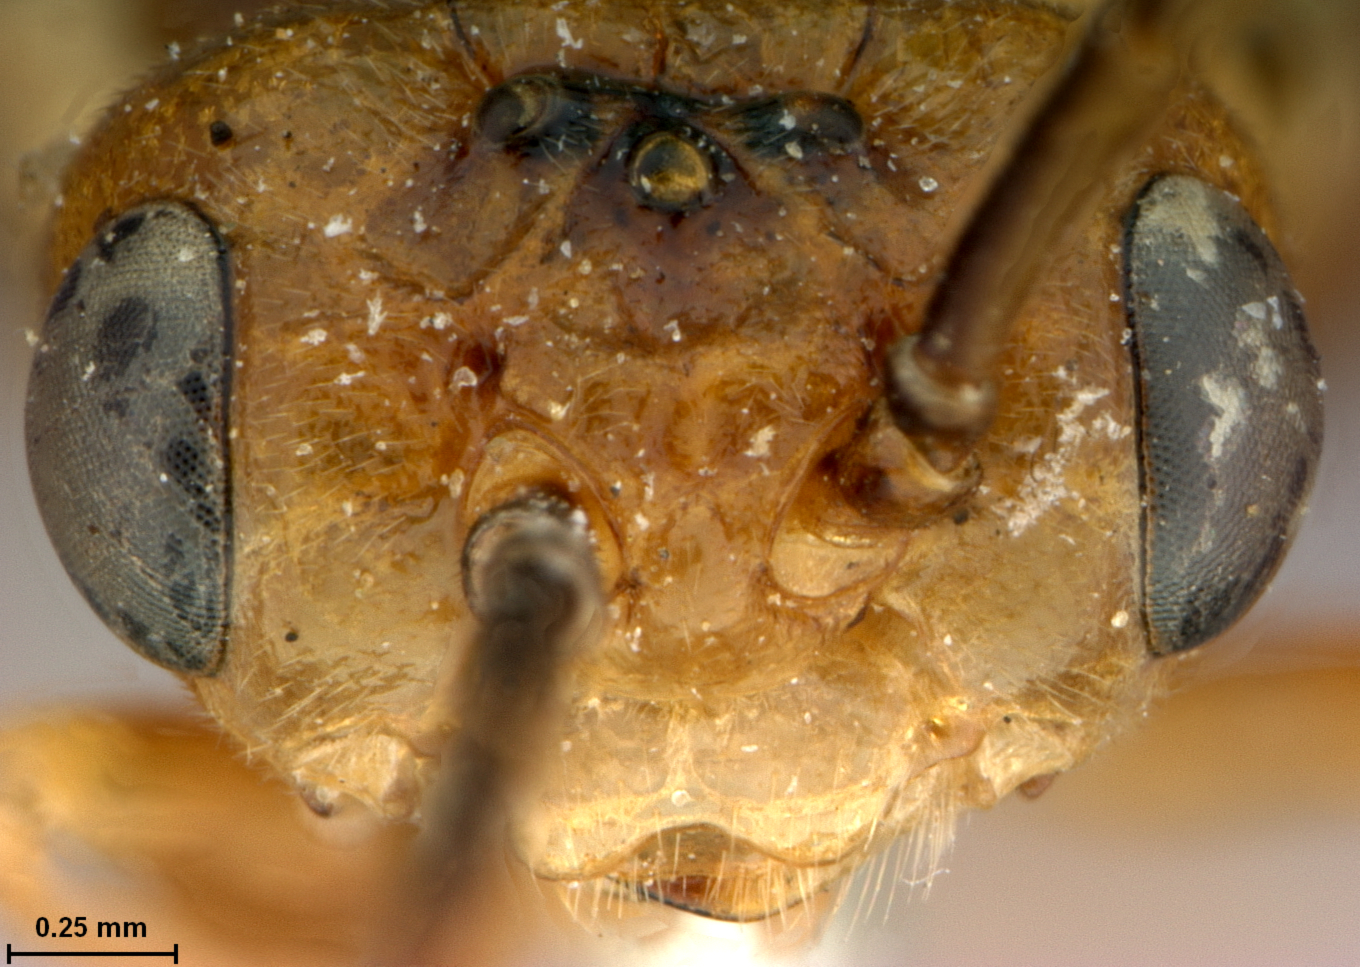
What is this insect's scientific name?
Camponiscus americanus
